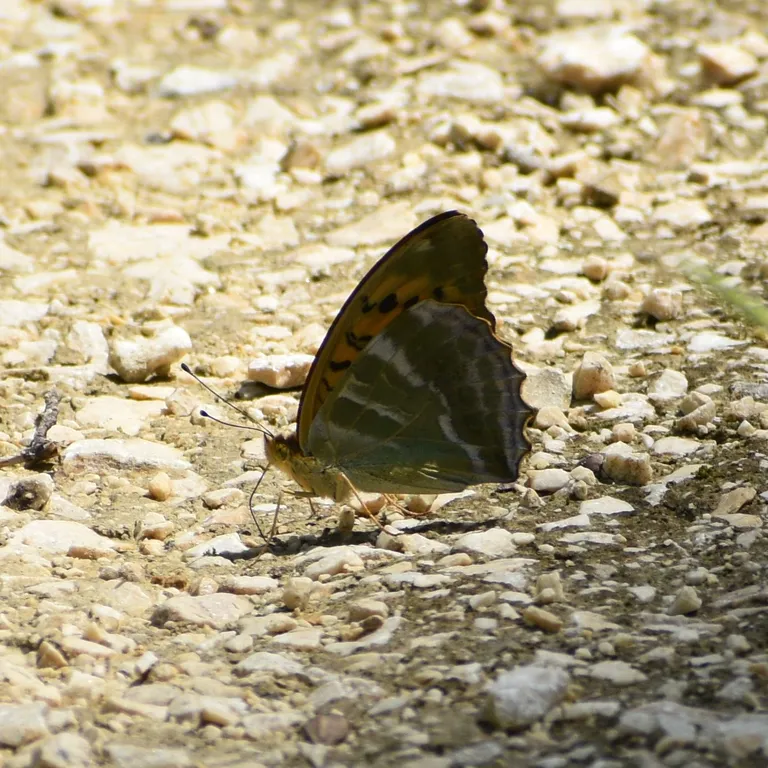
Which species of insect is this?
Argynnis paphia
